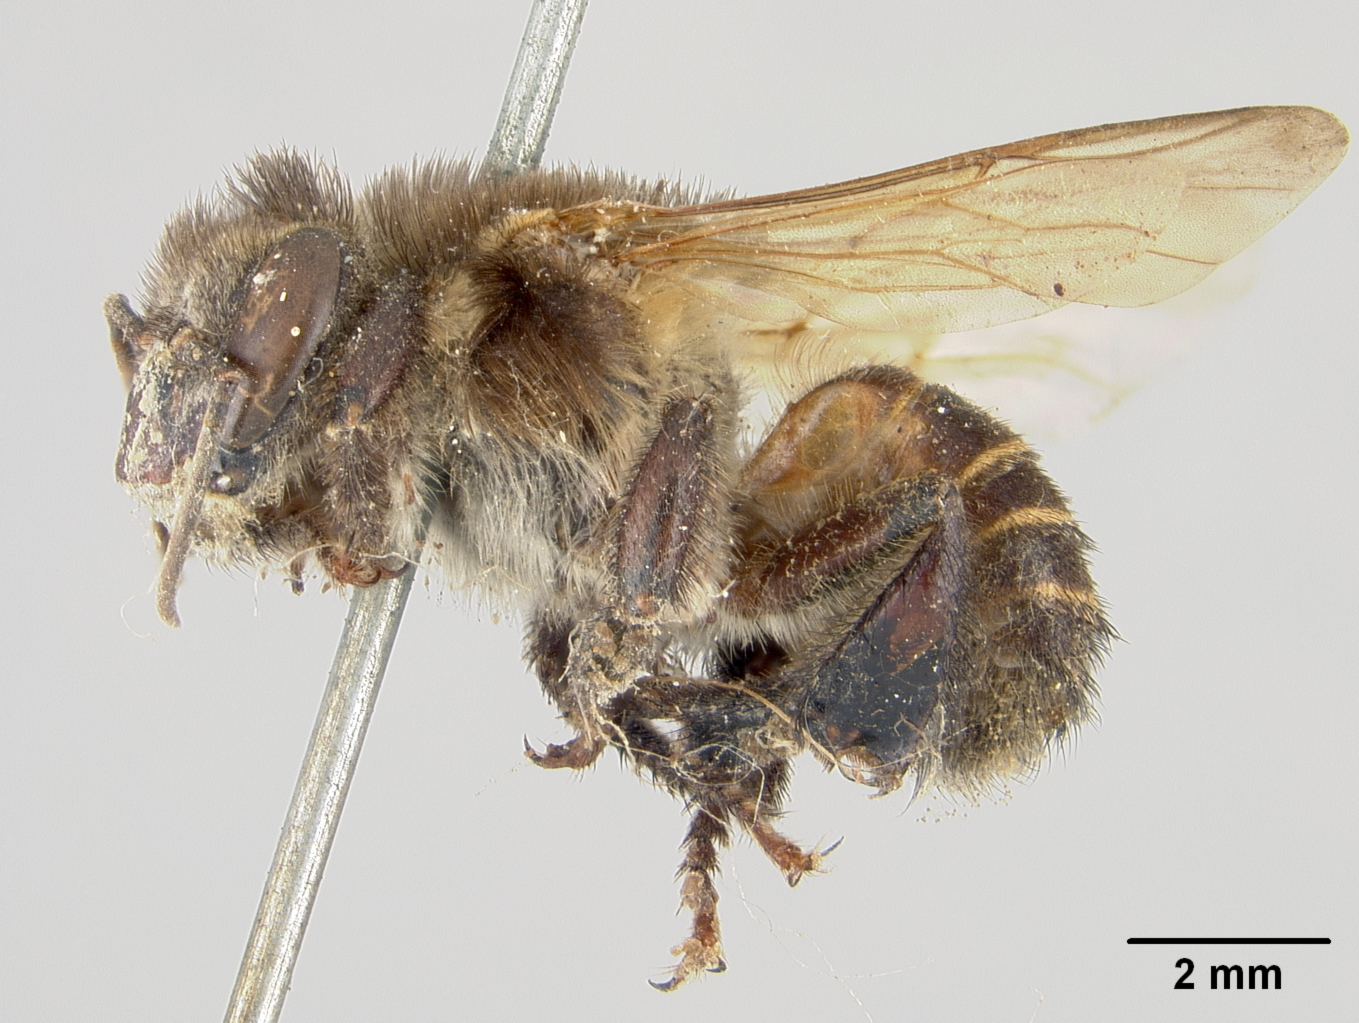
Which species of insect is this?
Melipona fasciata
